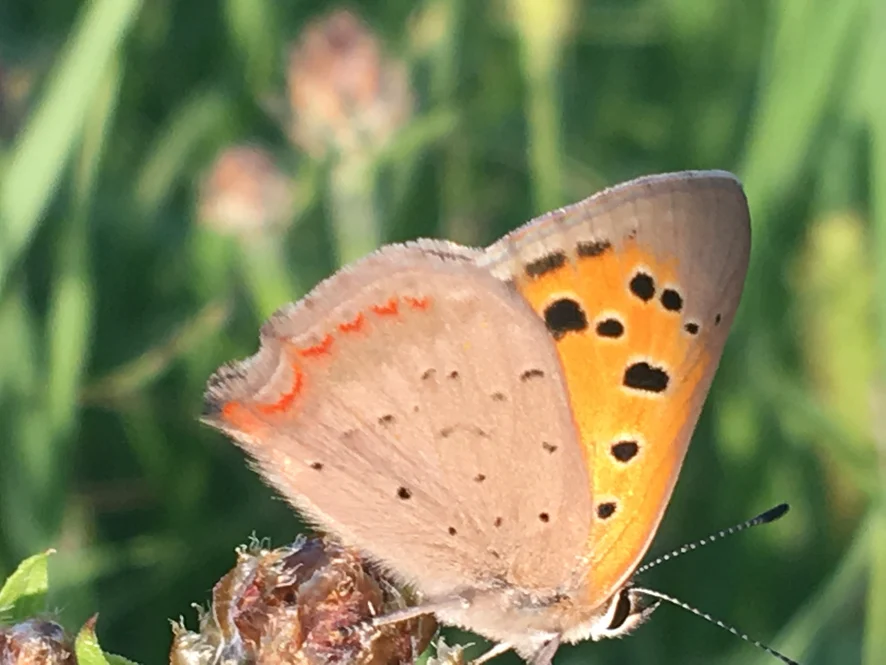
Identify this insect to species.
Lycaena phlaeas
